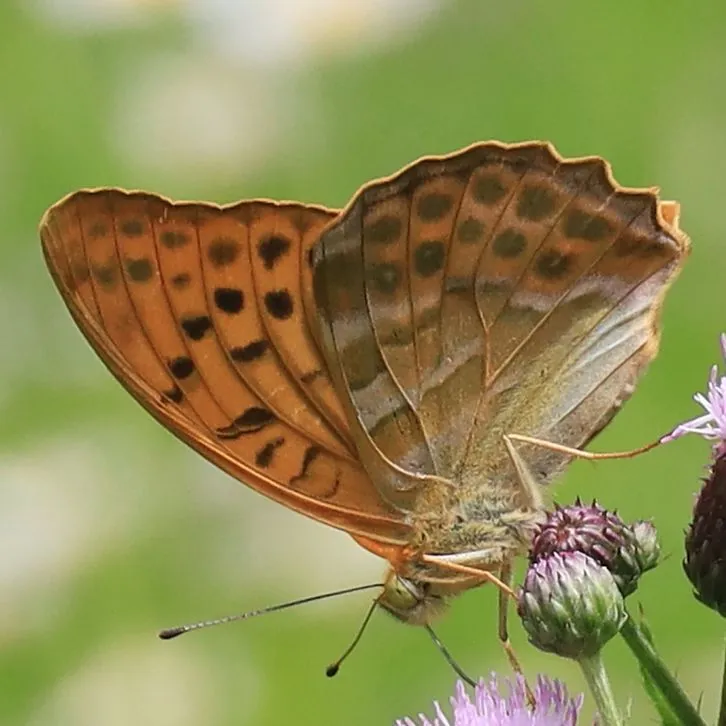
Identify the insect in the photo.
Argynnis paphia
